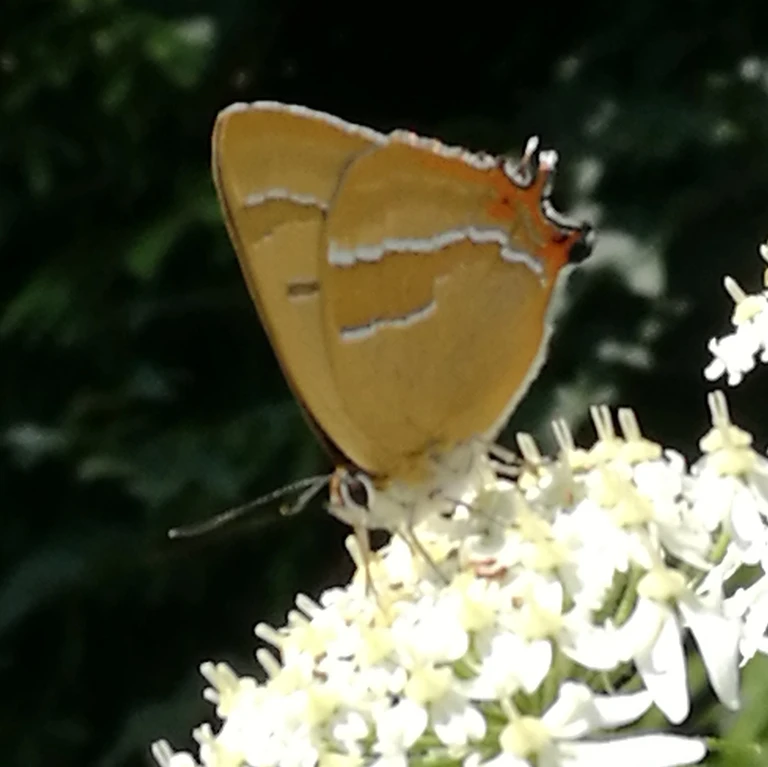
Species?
Thecla betulae
